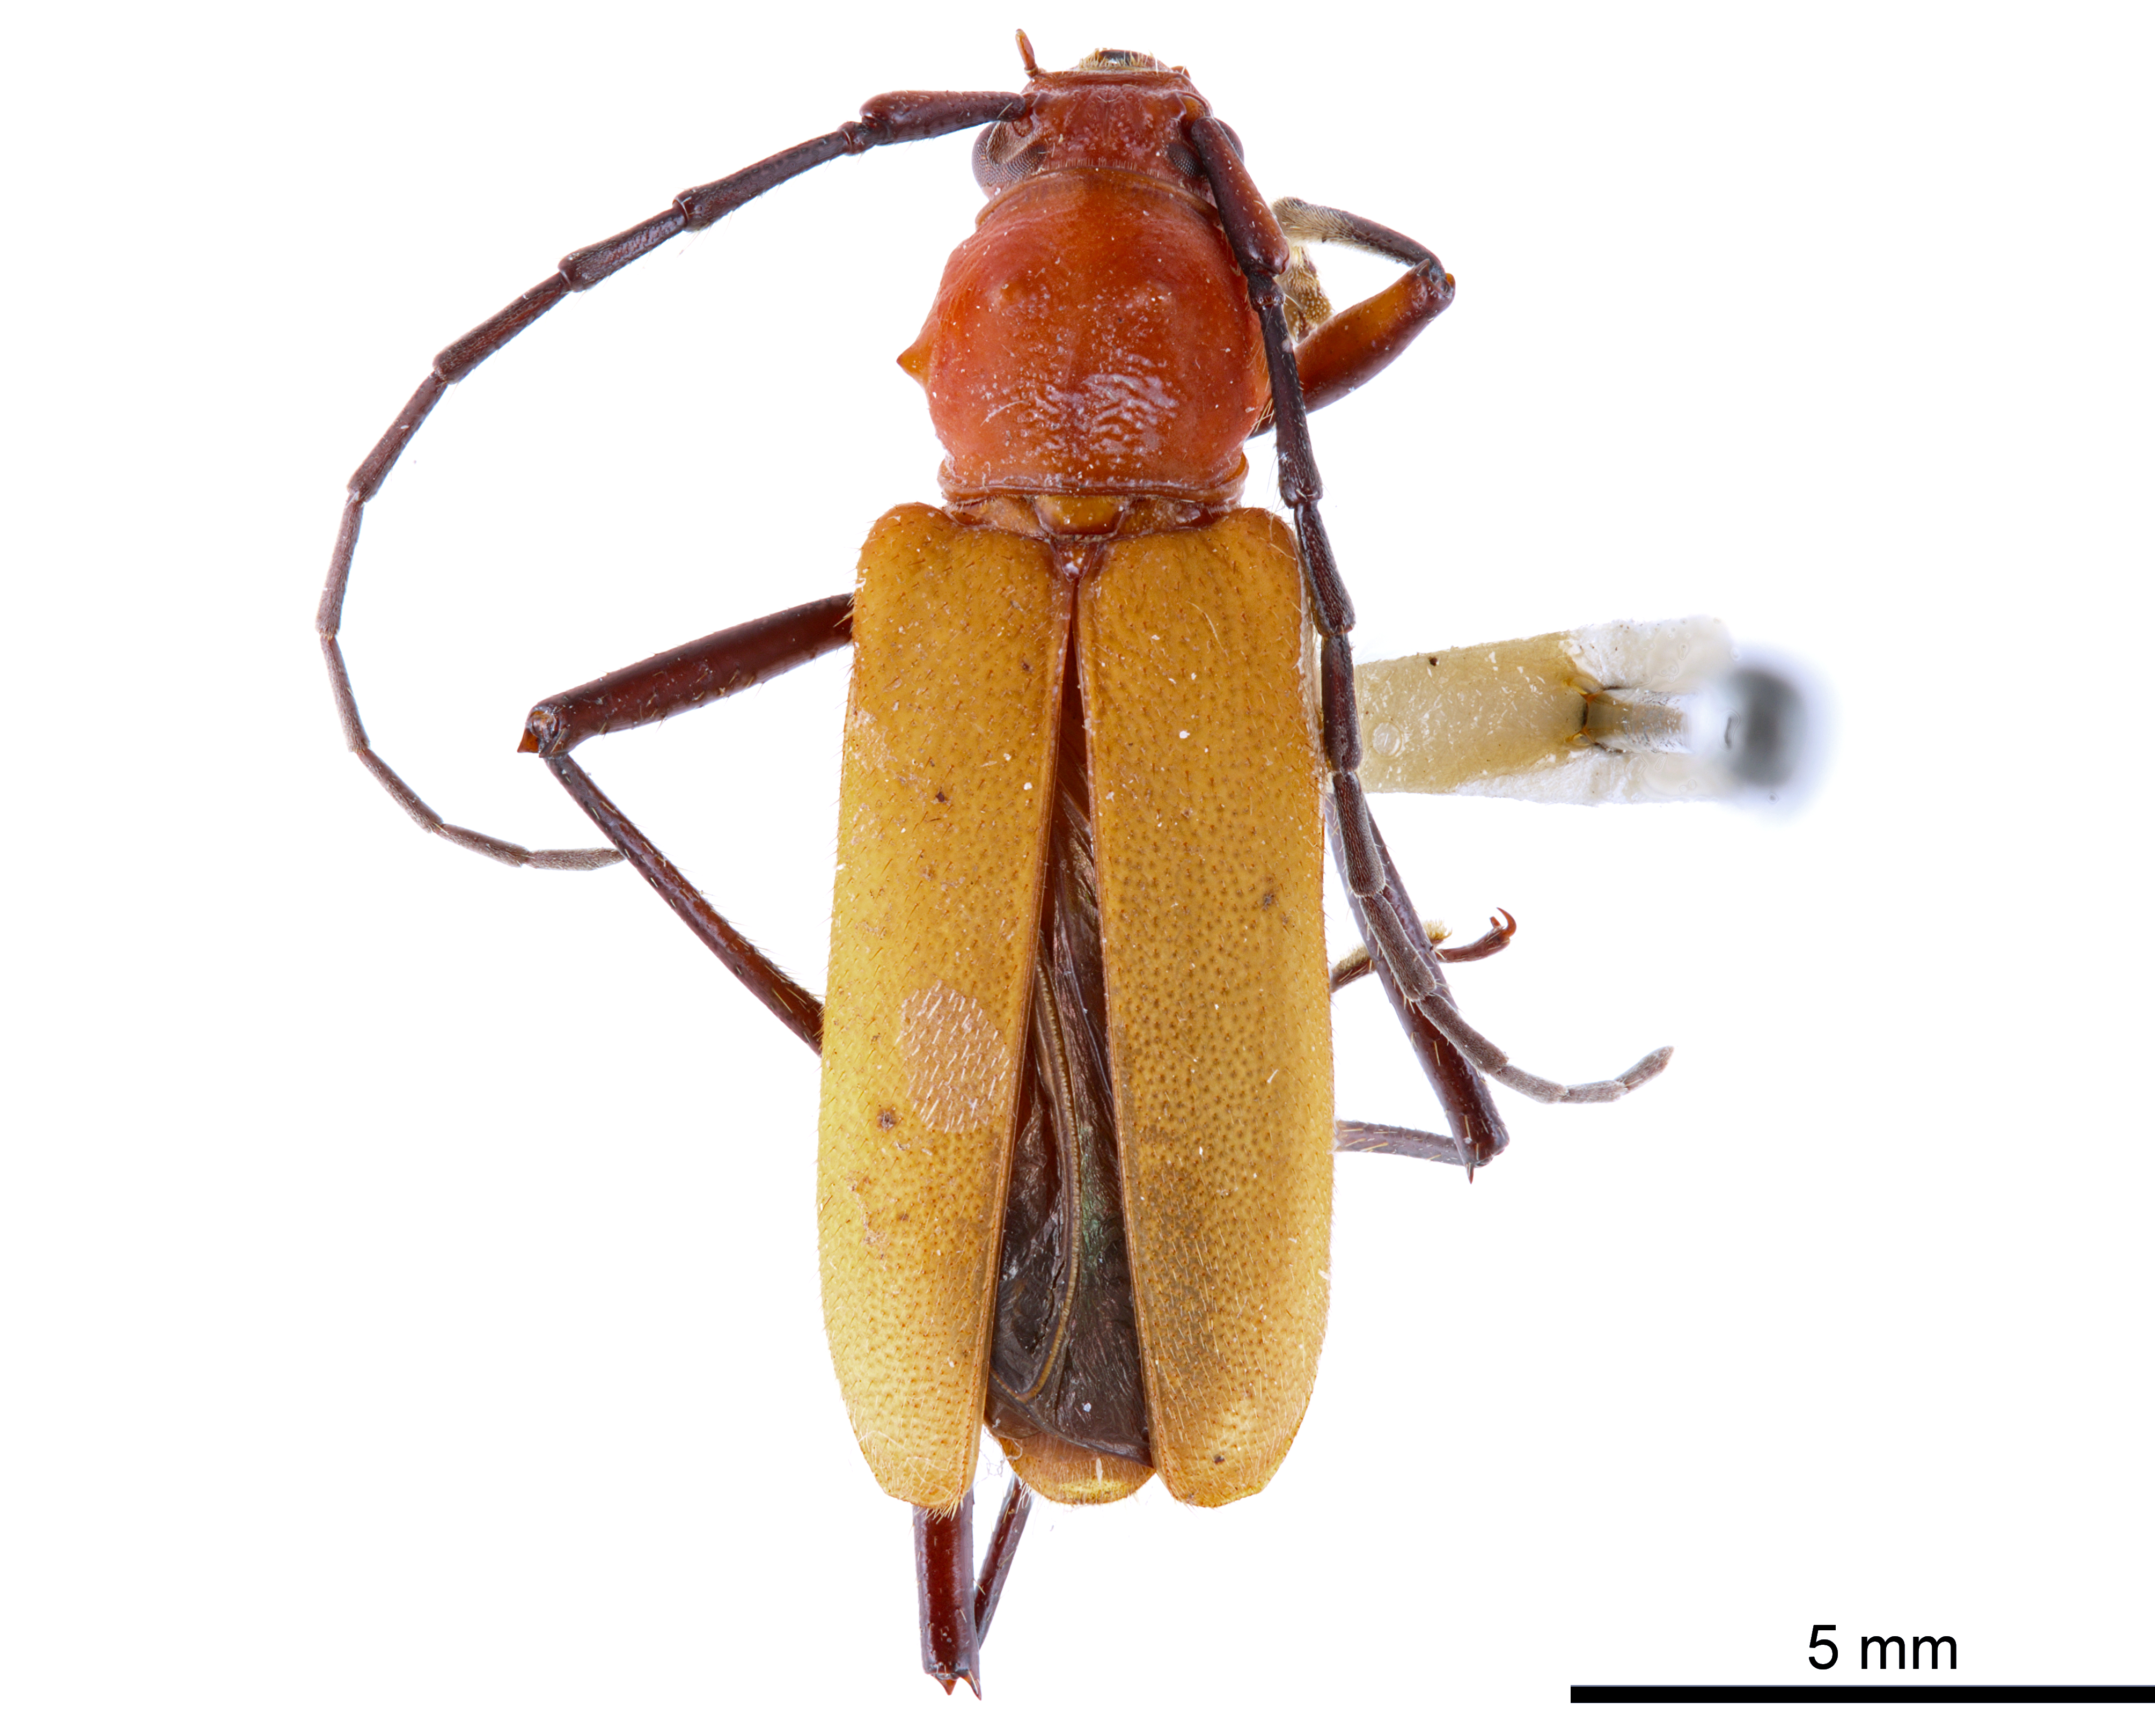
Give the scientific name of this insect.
Monnecles apollinarii
